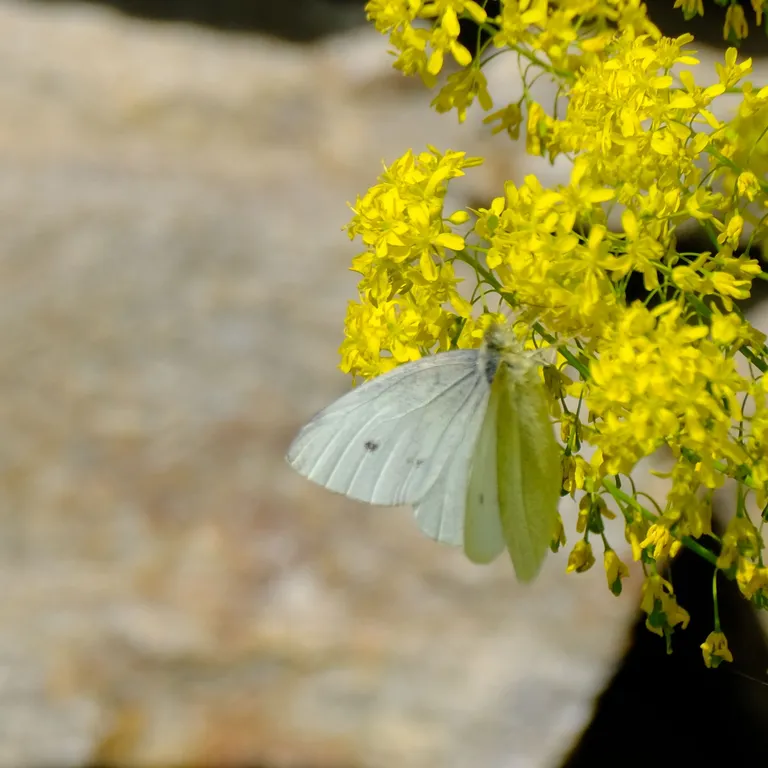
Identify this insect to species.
Pieris rapae
